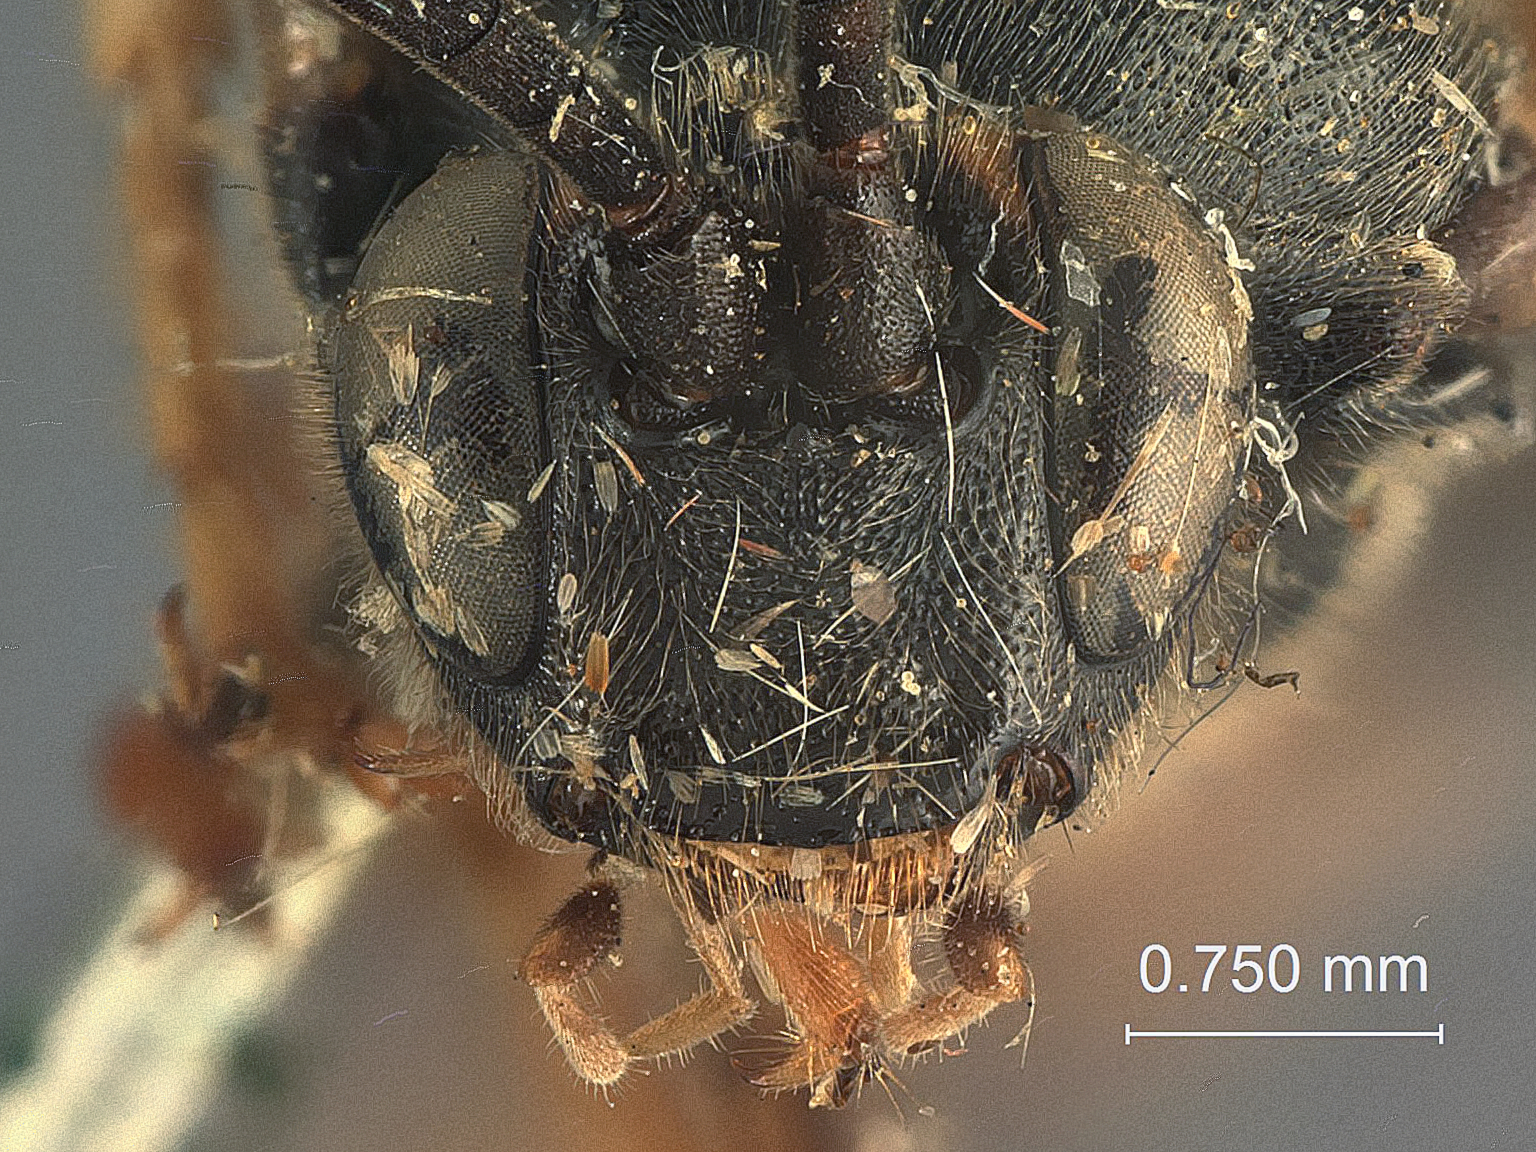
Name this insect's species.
Cratichneumon kodiakensis
